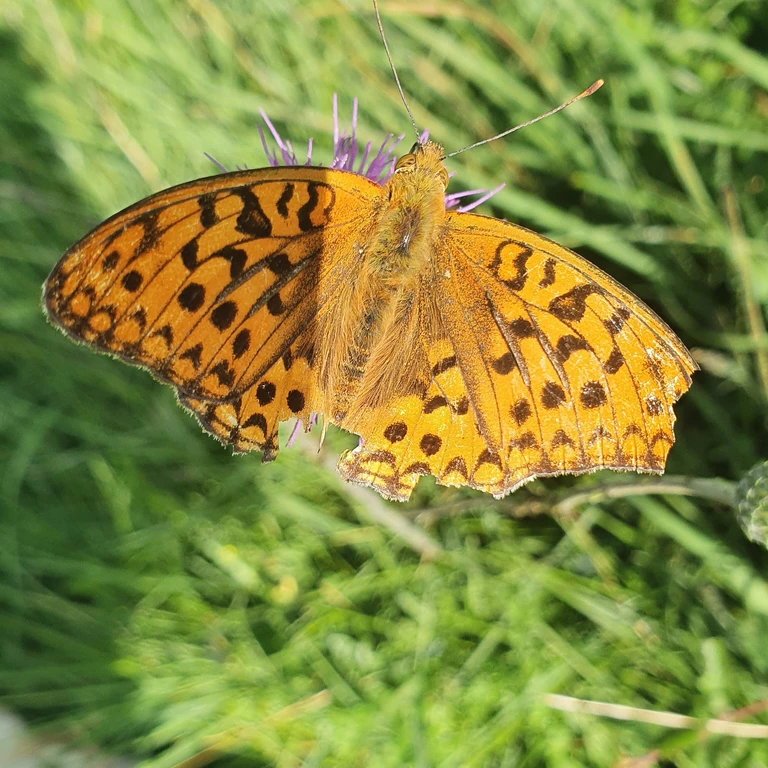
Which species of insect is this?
Fabriciana adippe
